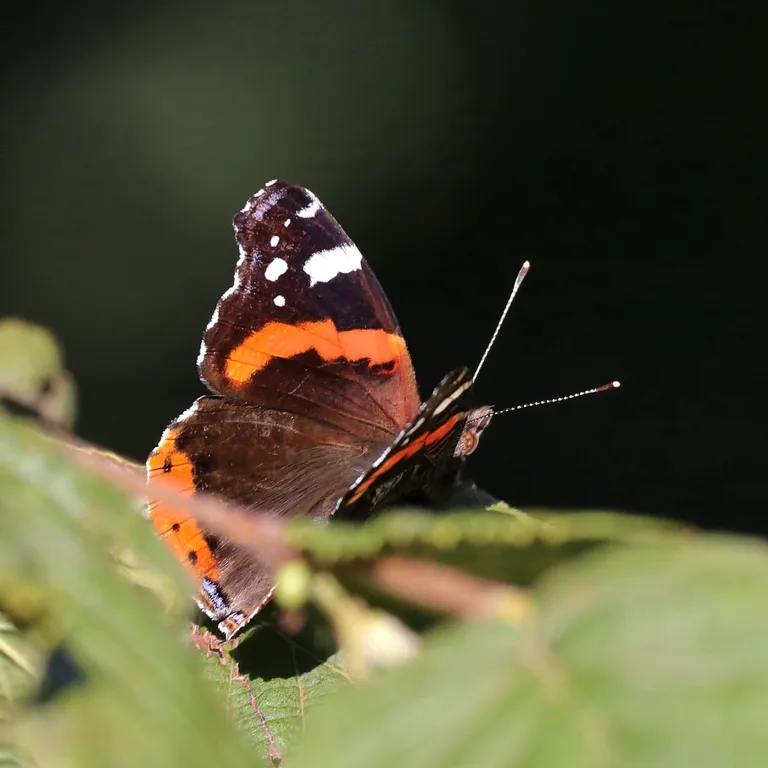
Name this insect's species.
Vanessa atalanta
